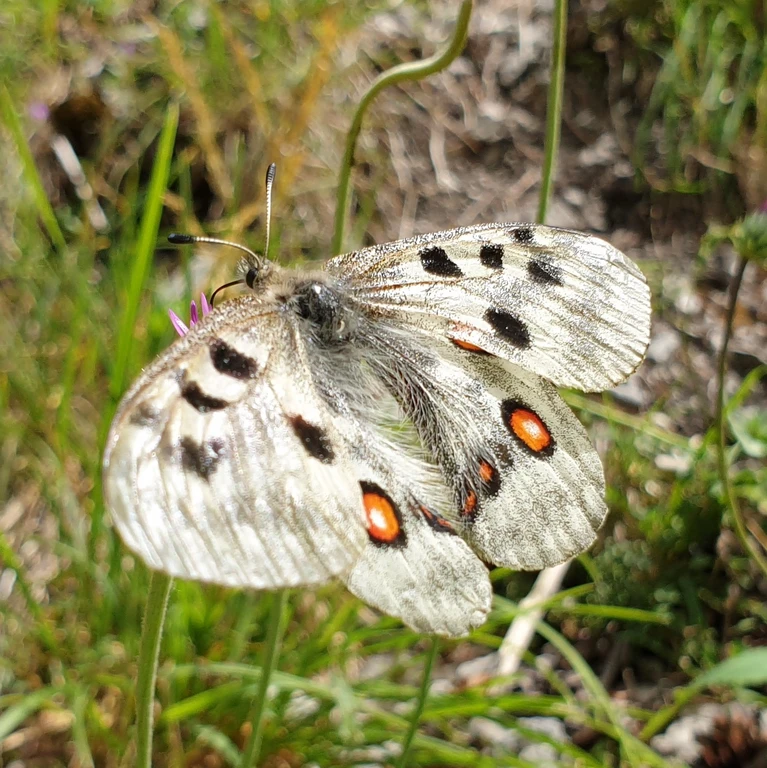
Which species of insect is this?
Parnassius apollo
